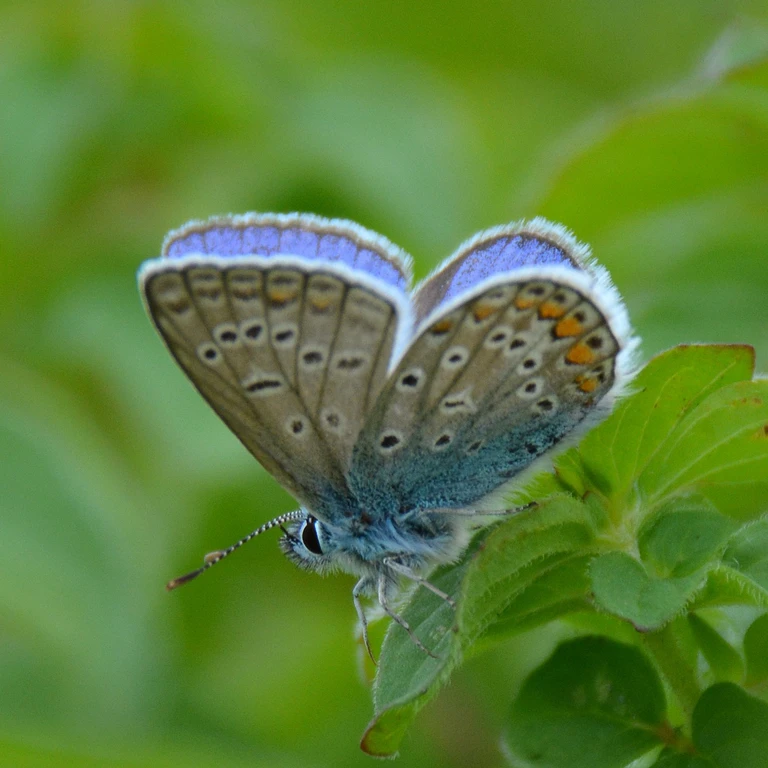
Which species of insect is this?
Polyommatus icarus
